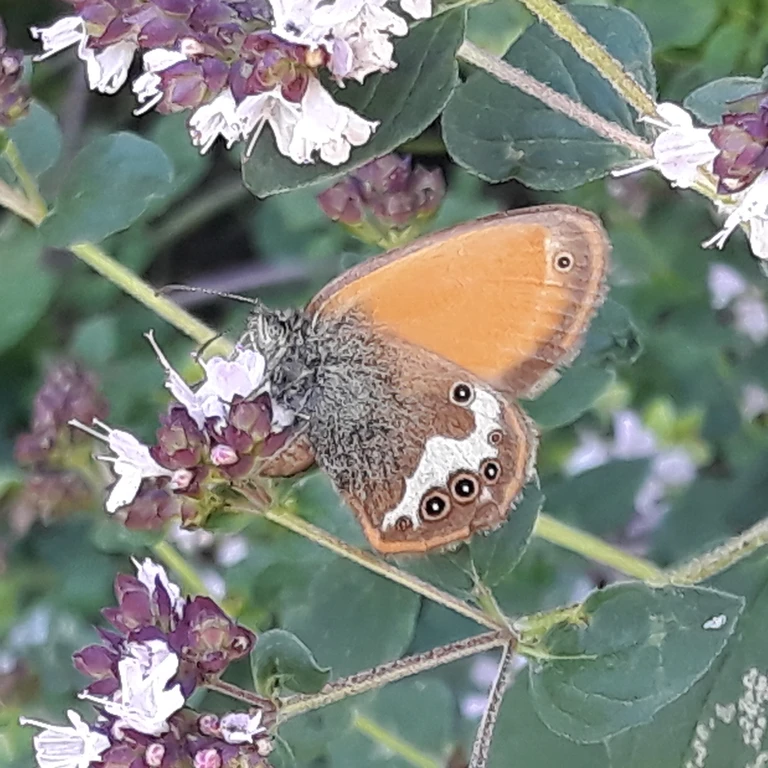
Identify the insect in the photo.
Coenonympha arcania
